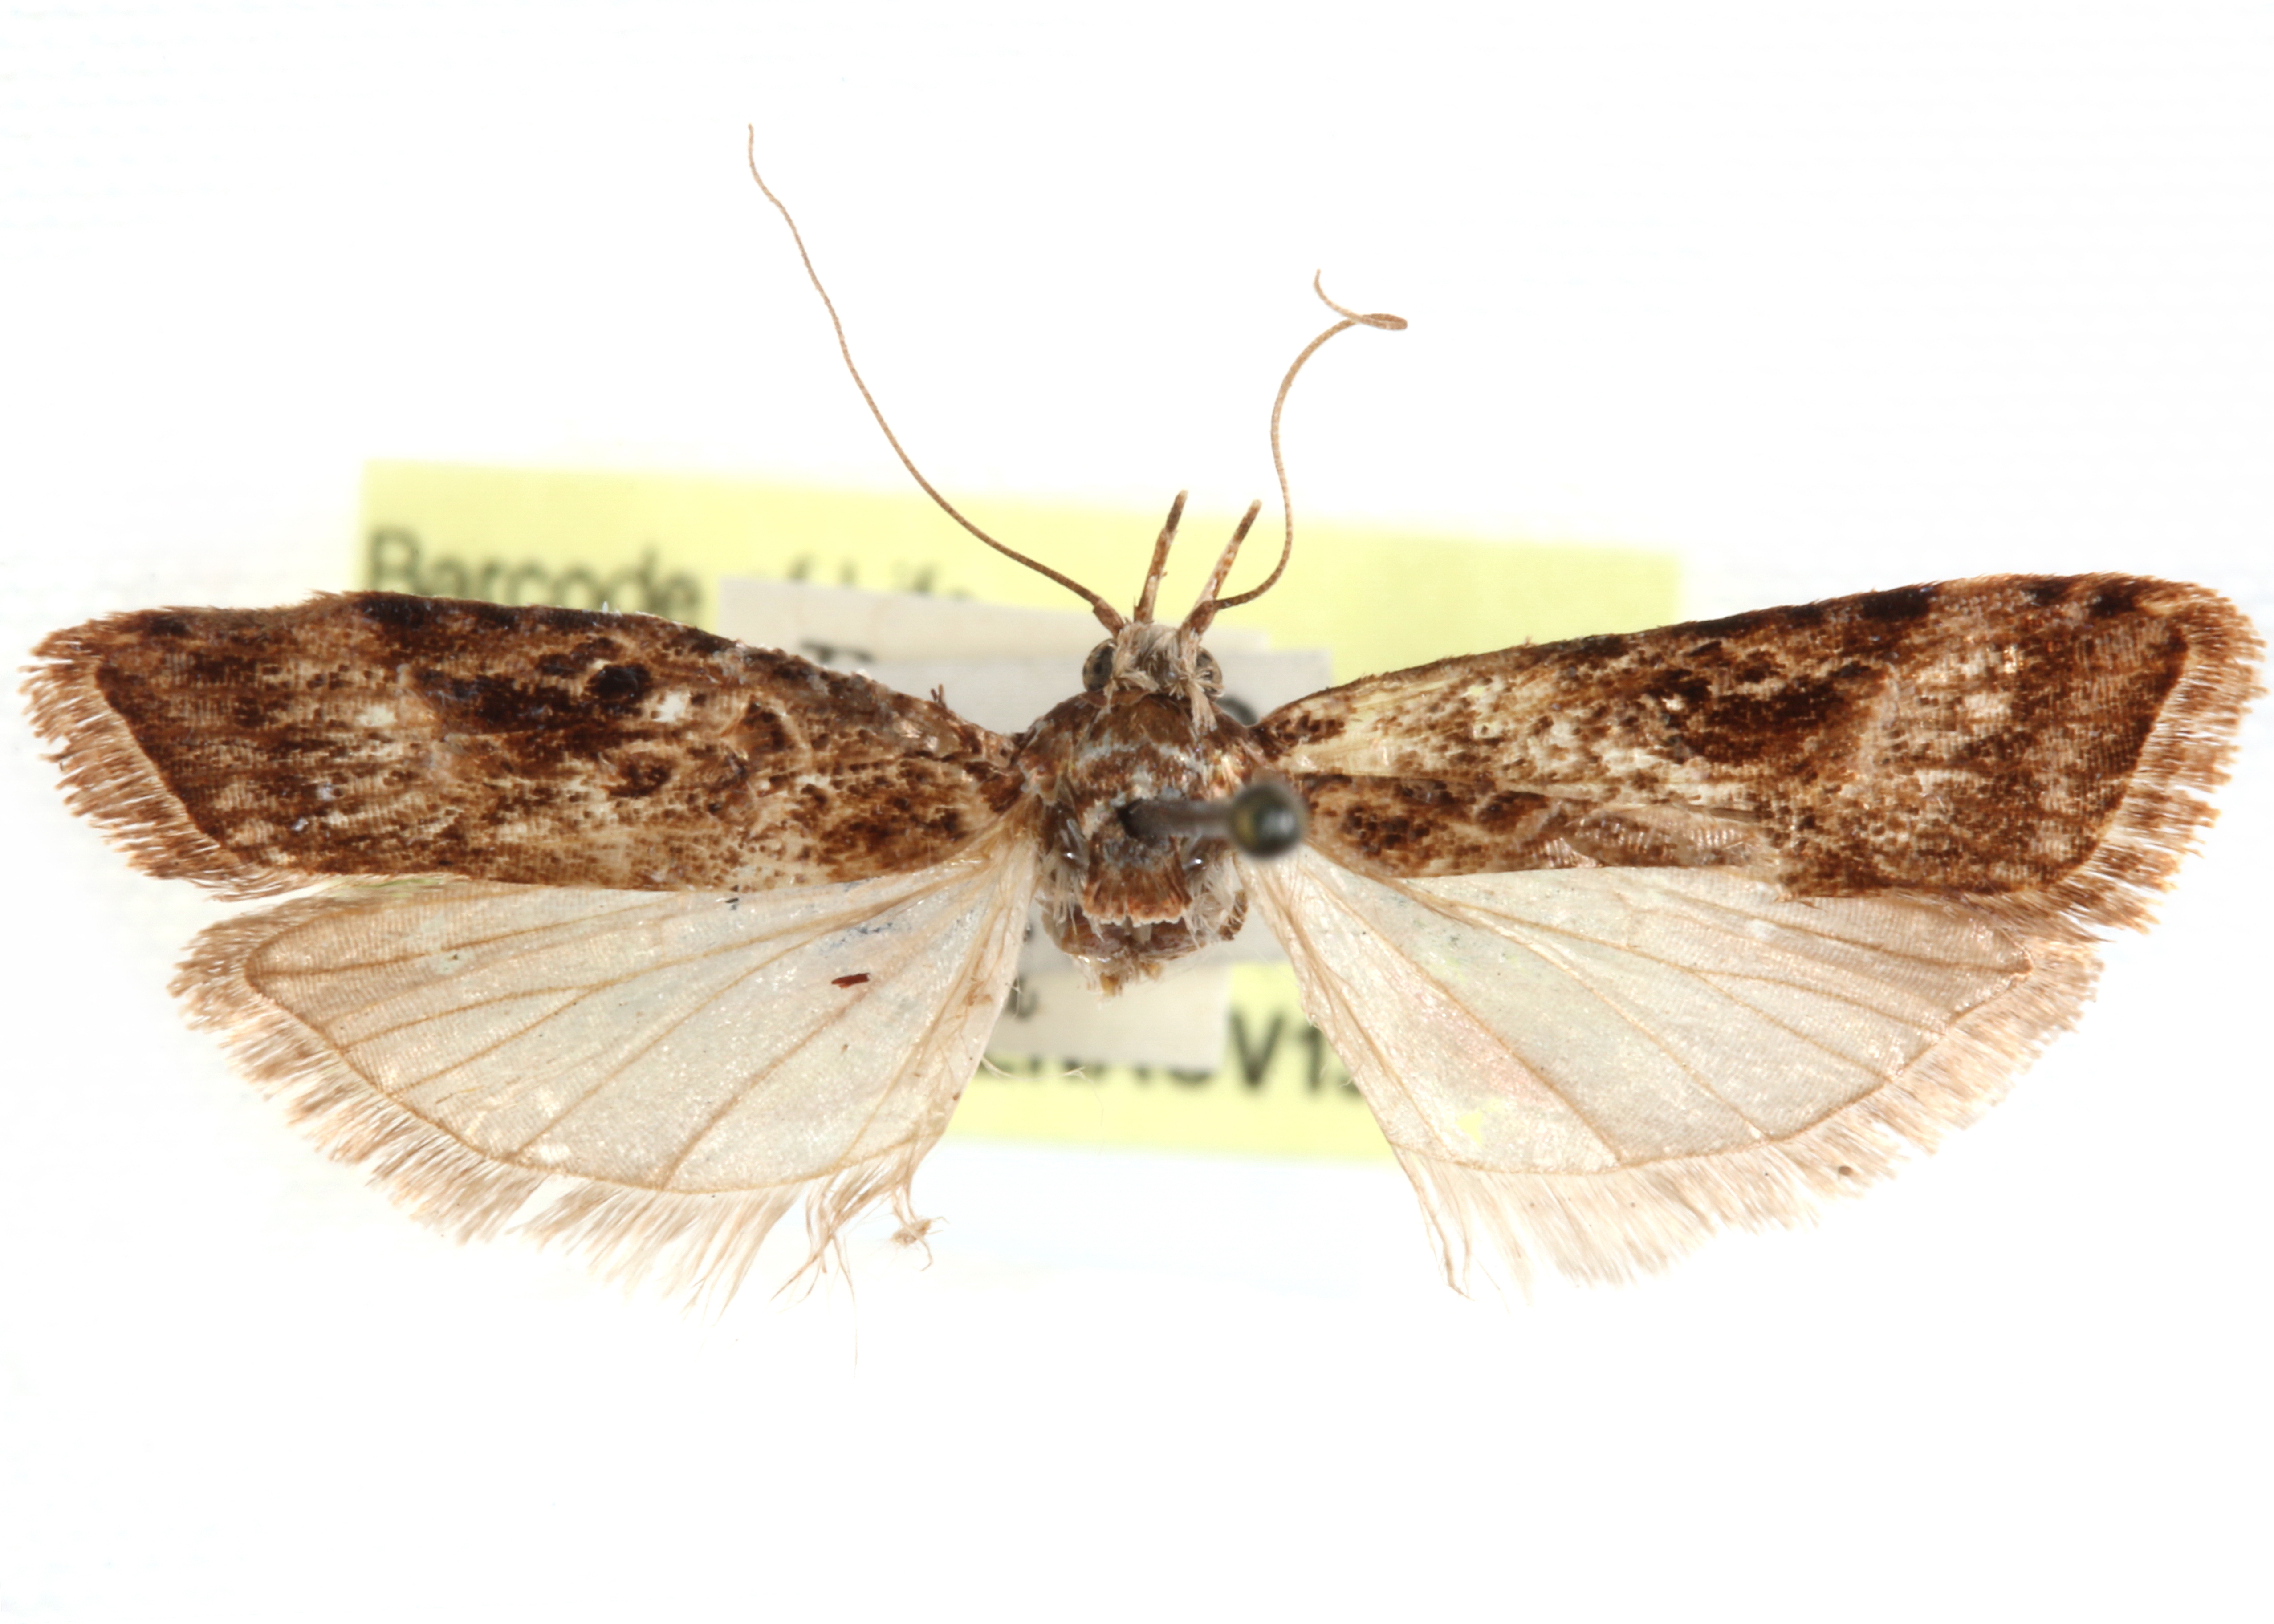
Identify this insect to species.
Mesodica aggerata
